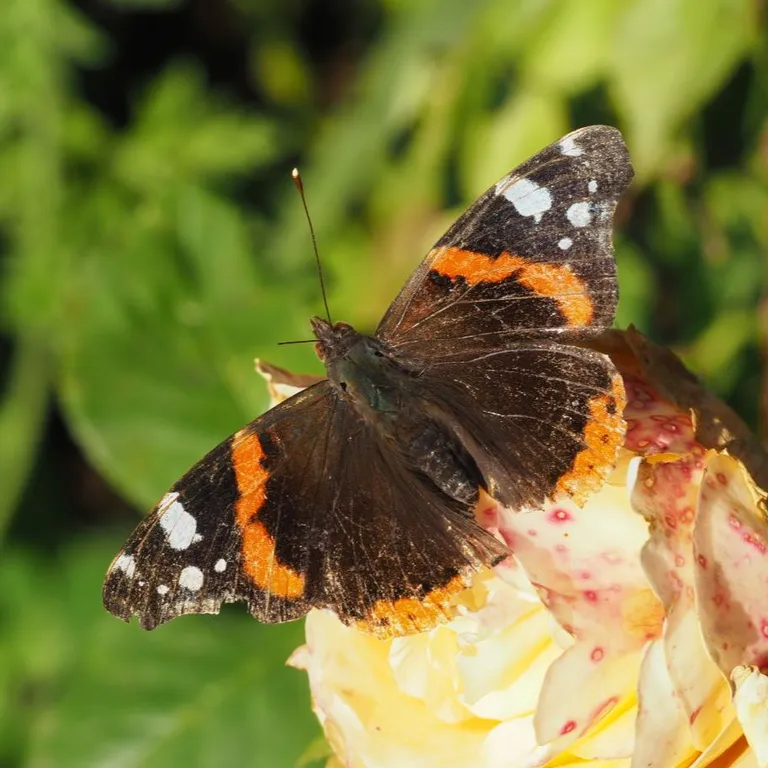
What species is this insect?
Vanessa atalanta
